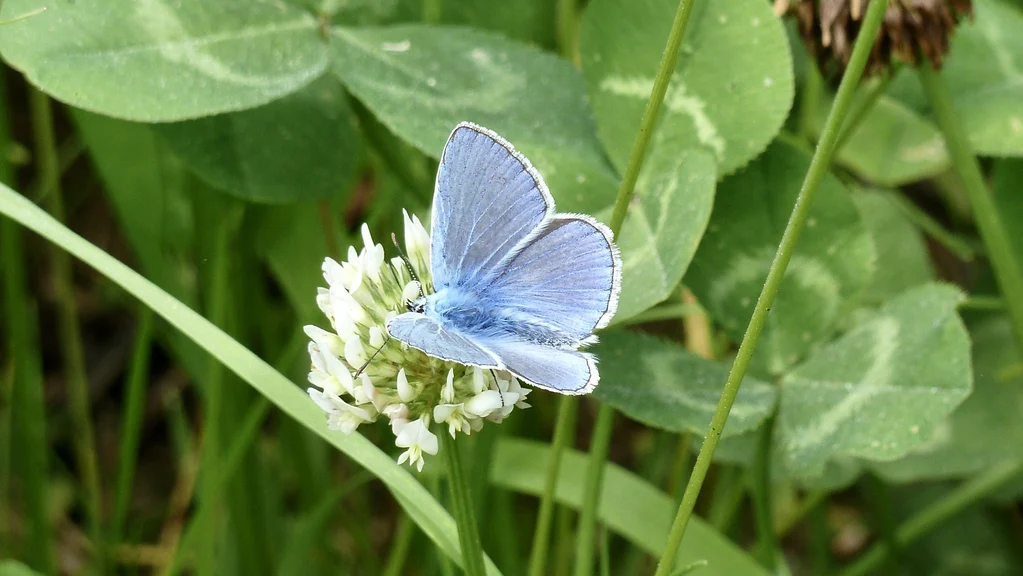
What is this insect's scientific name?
Polyommatus icarus
